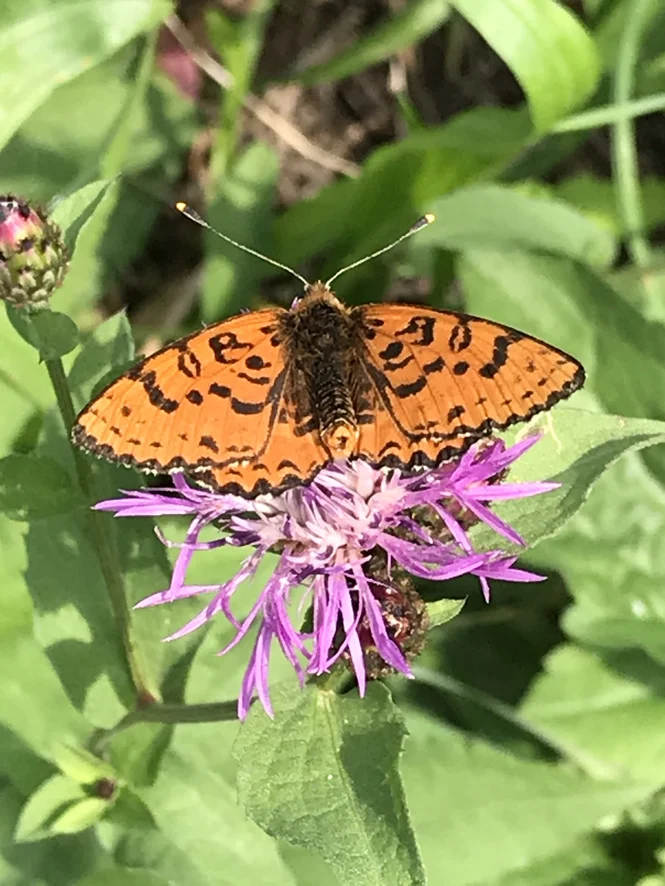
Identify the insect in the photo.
Melitaea didyma
